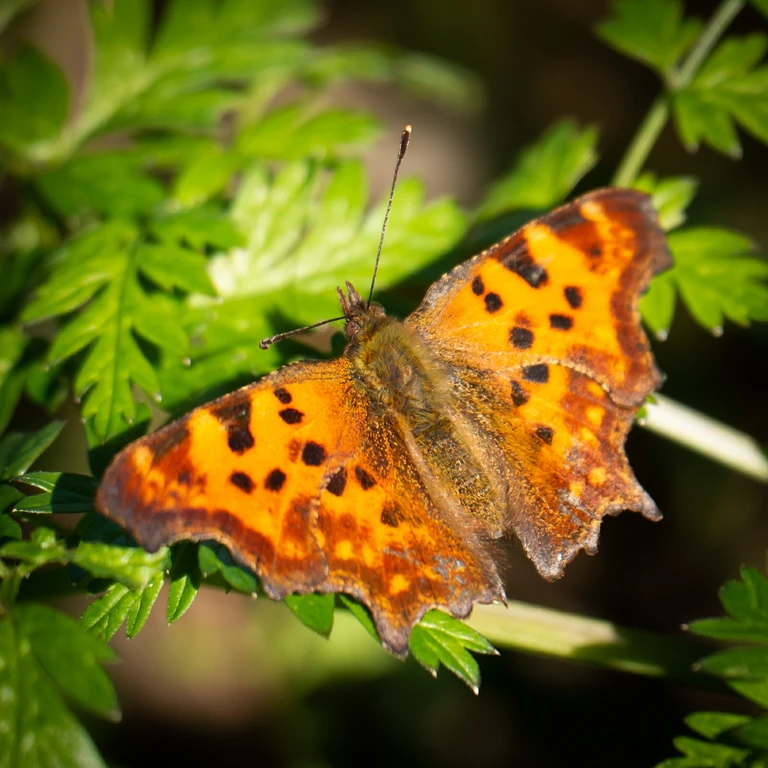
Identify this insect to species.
Polygonia c-album
